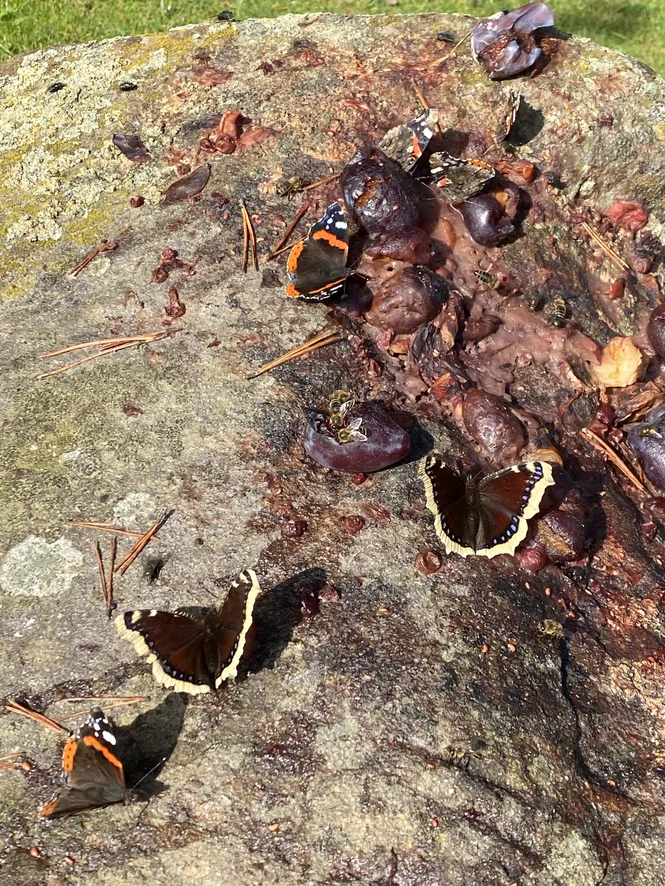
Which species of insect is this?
Nymphalis antiopa
